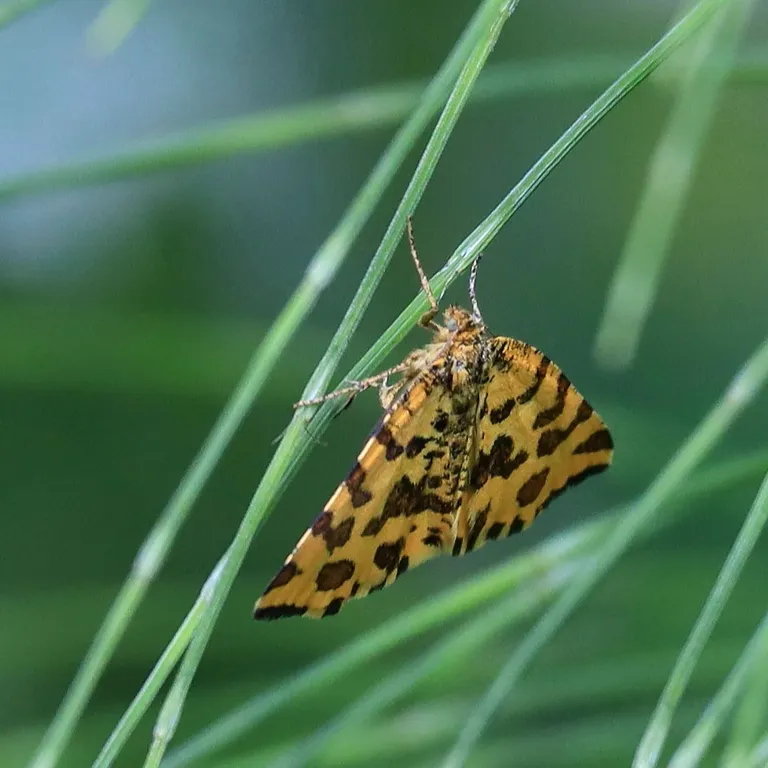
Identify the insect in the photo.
Pseudopanthera macularia
